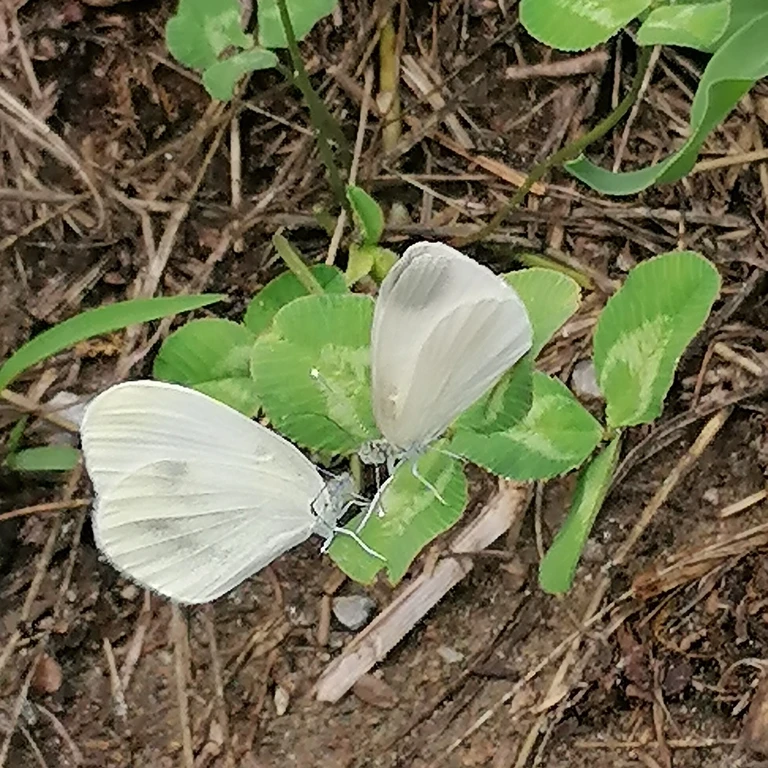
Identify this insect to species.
Leptidea sinapis/juvernica
